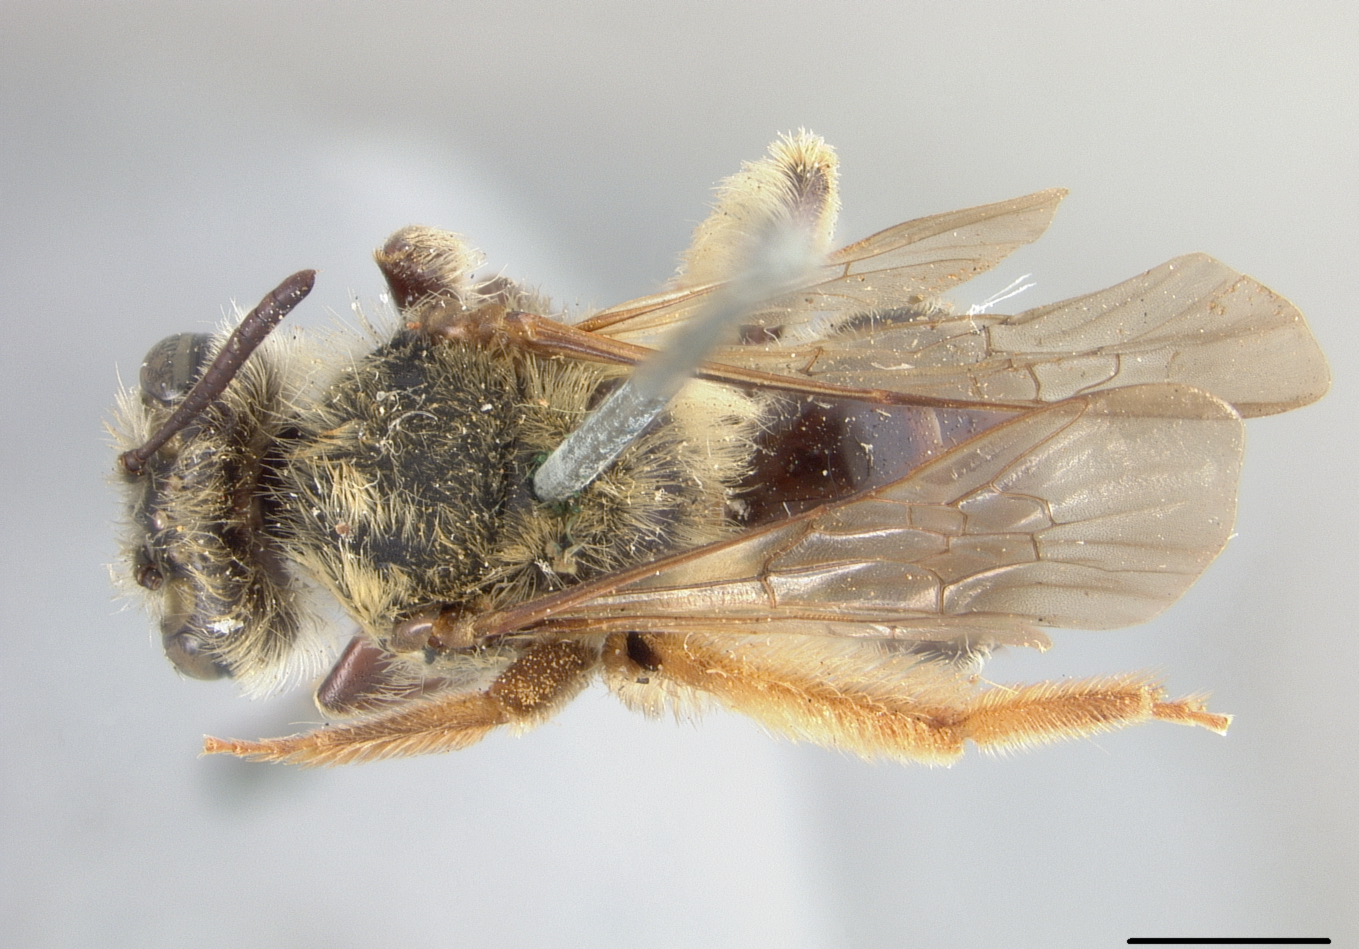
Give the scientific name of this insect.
Andrena nitidior
